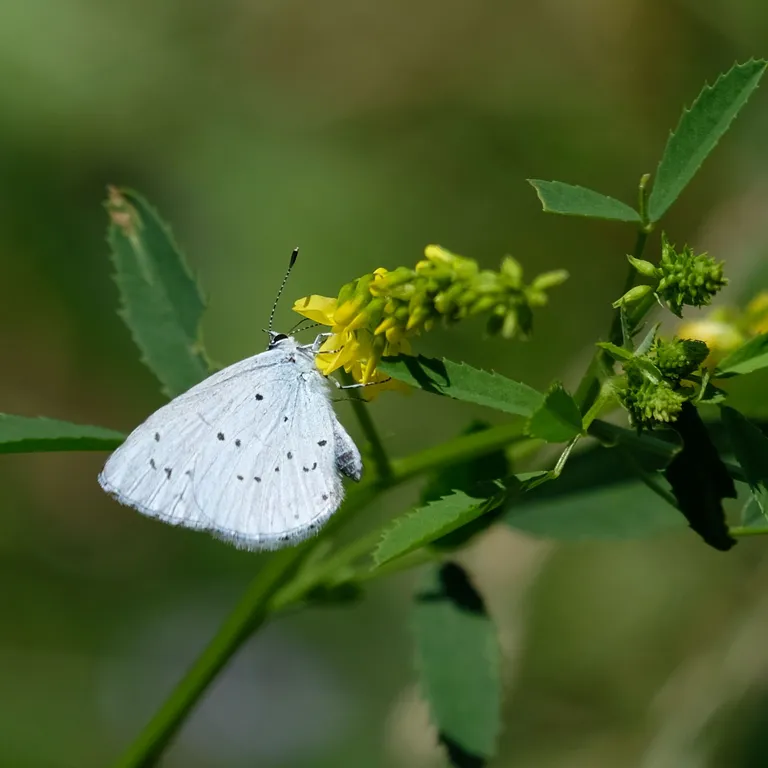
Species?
Celastrina argiolus
